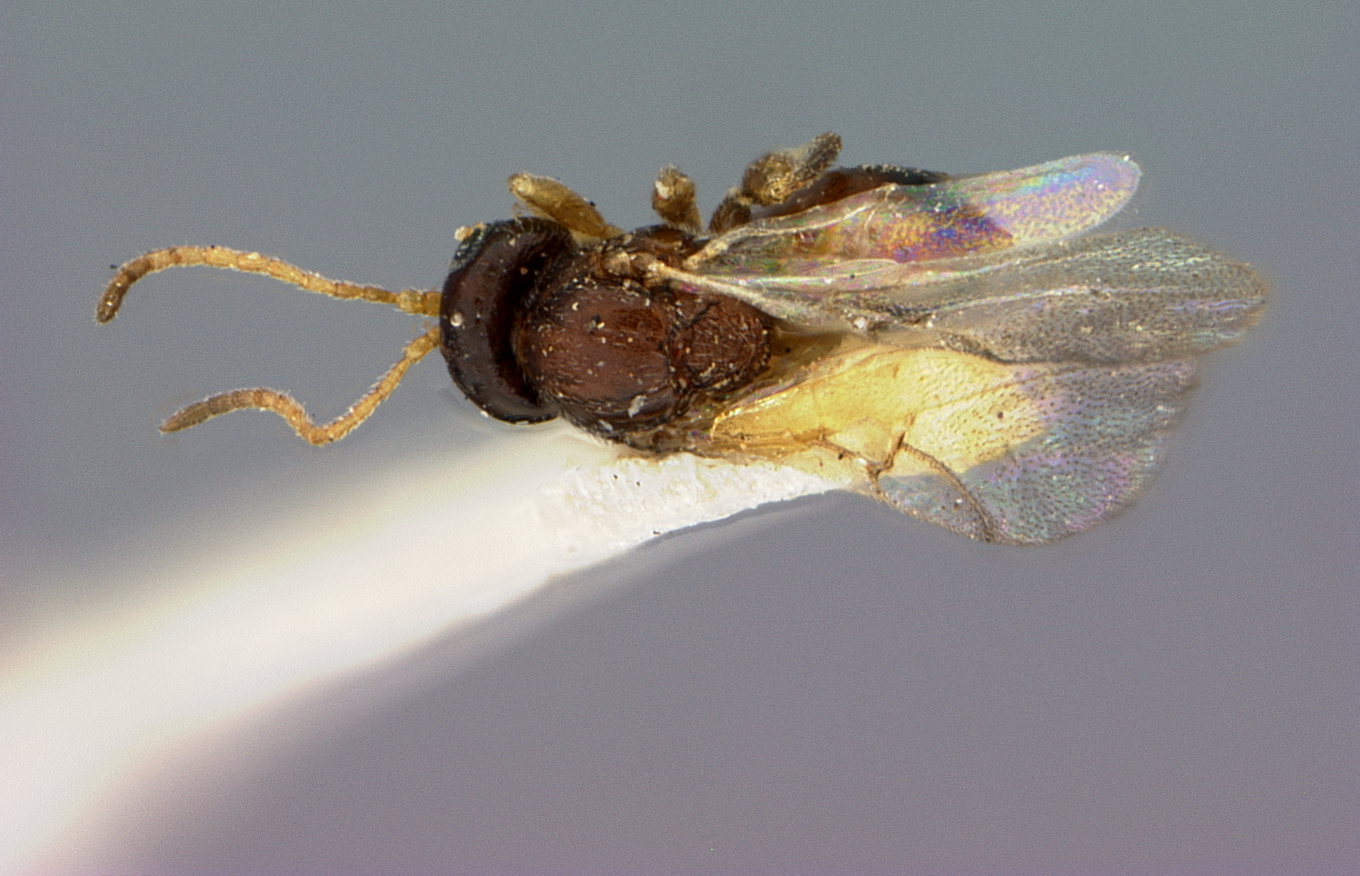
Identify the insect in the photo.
Andricus cellularius
